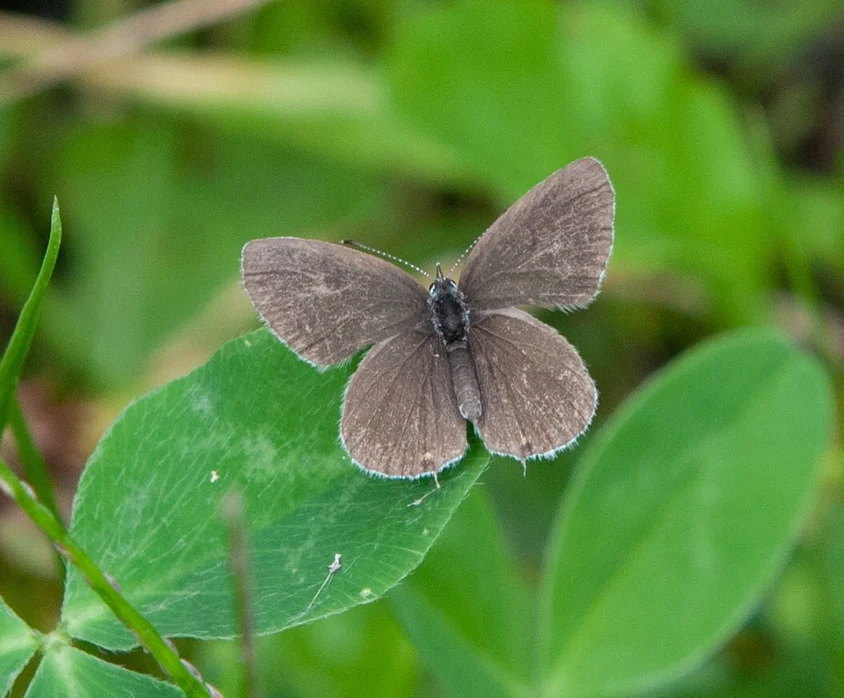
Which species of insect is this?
Cupido argiades (also Elkalyce argiades)
